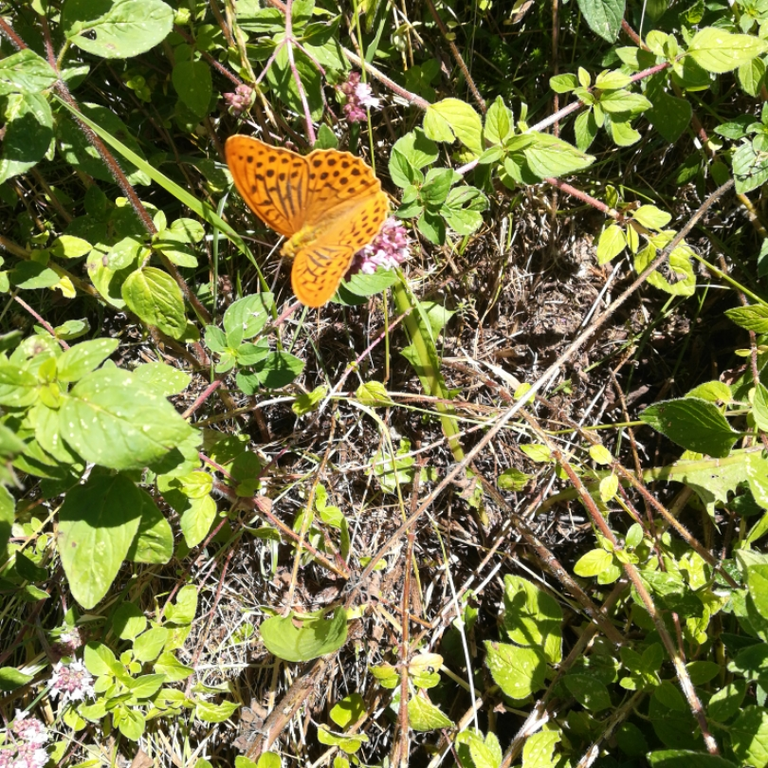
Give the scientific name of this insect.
Argynnis paphia
